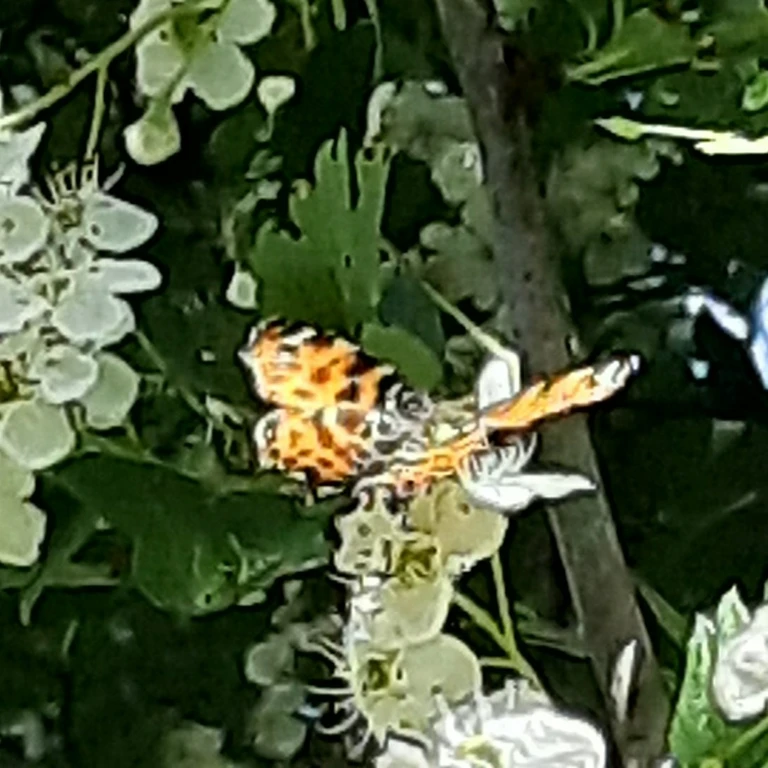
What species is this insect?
Araschnia levana
